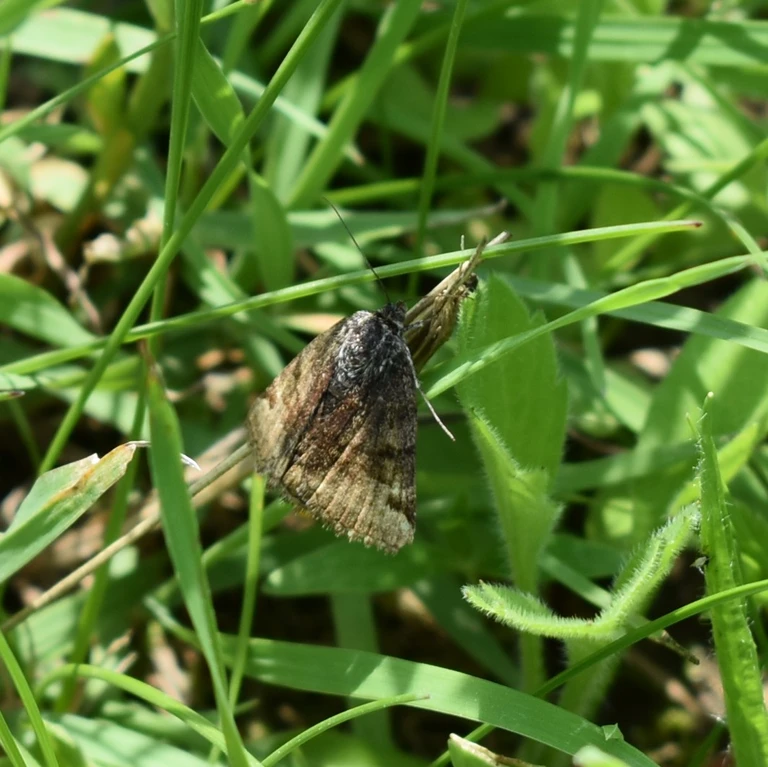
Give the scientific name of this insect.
Euclidia glyphica
